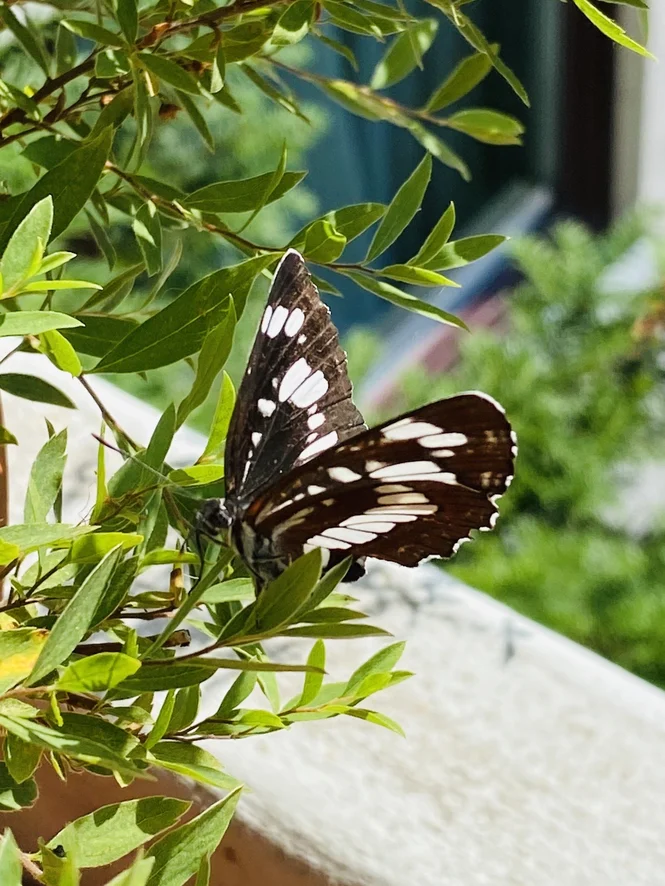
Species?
Neptis rivularis
